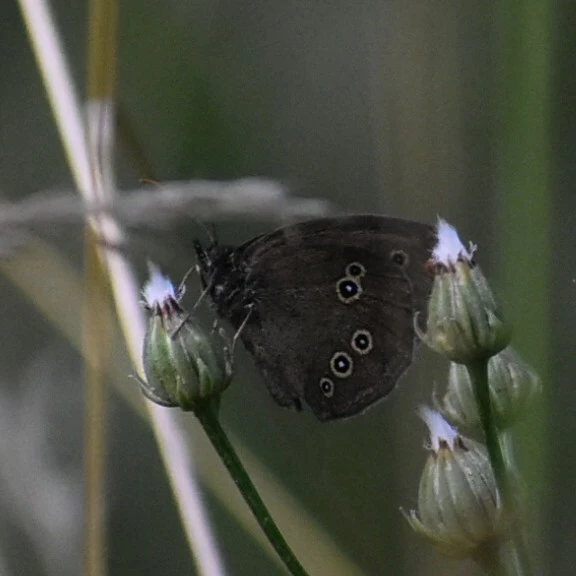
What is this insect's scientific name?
Aphantopus hyperantus
